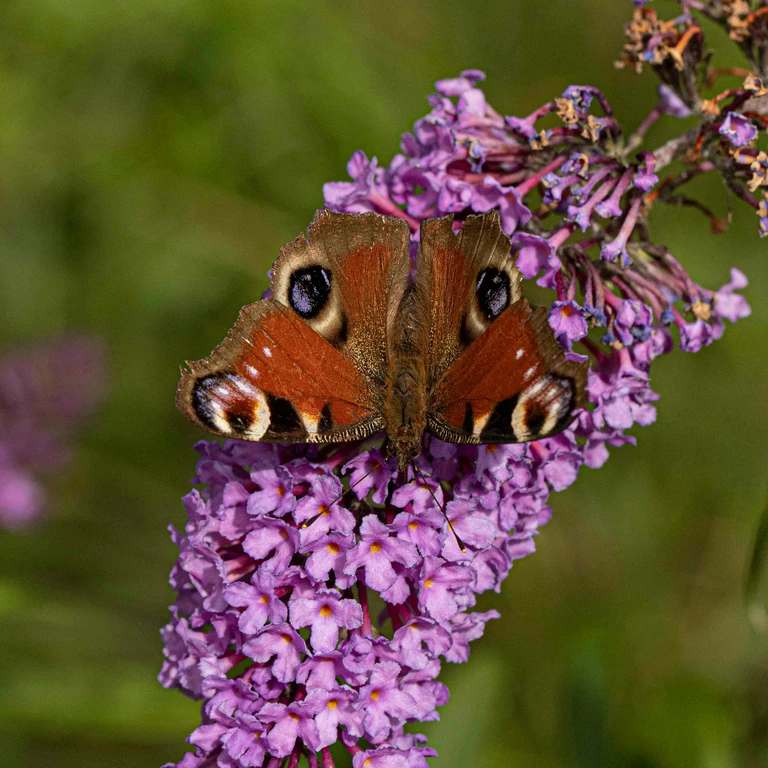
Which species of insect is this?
Aglais io
